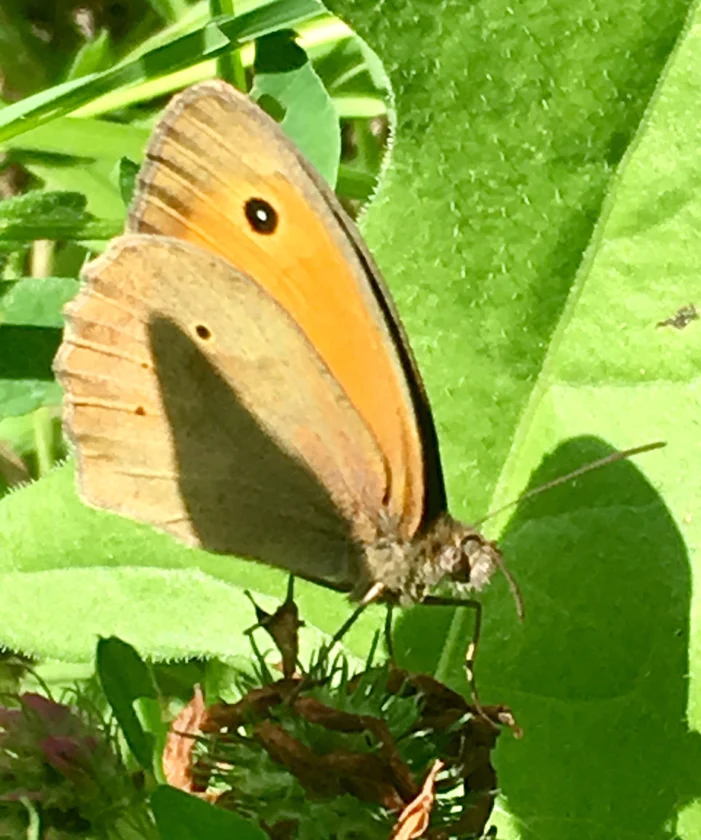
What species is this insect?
Maniola jurtina
